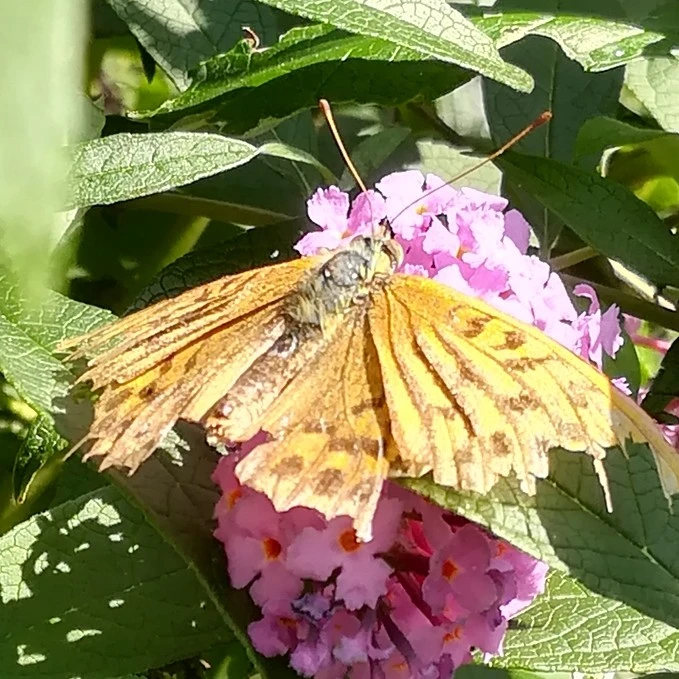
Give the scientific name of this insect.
Argynnis paphia
